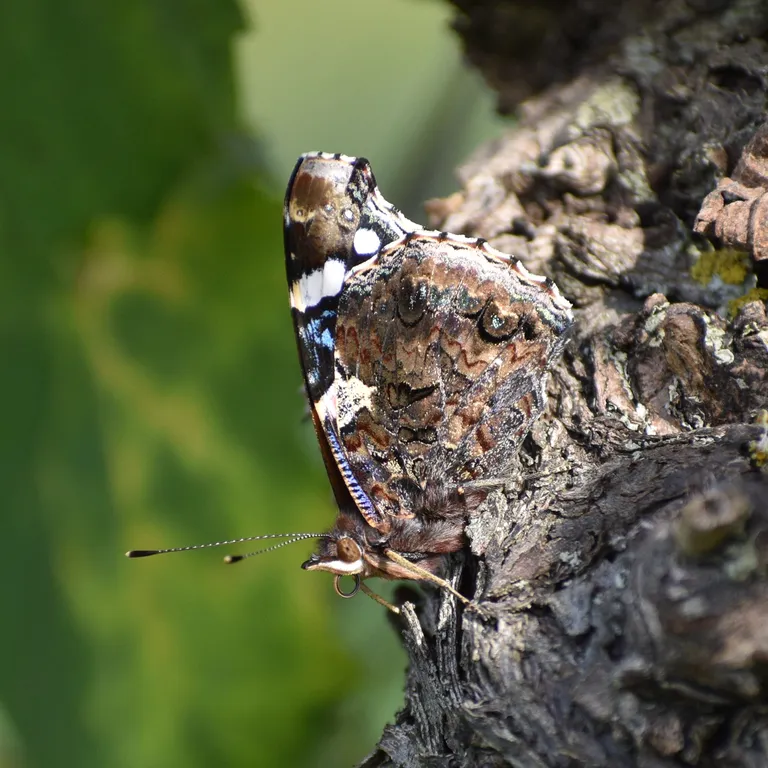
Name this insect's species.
Vanessa atalanta
